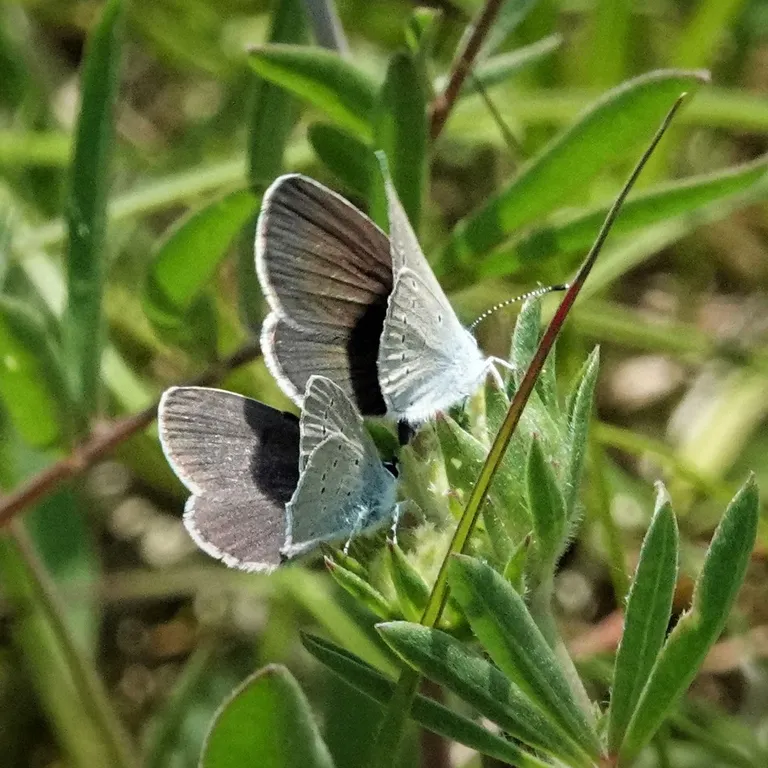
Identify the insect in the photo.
Cupido minimus
